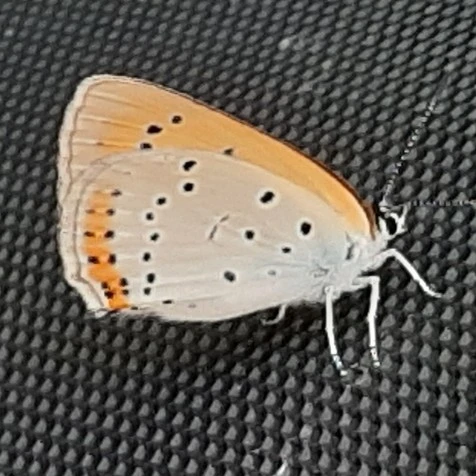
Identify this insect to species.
Lycaena dispar
